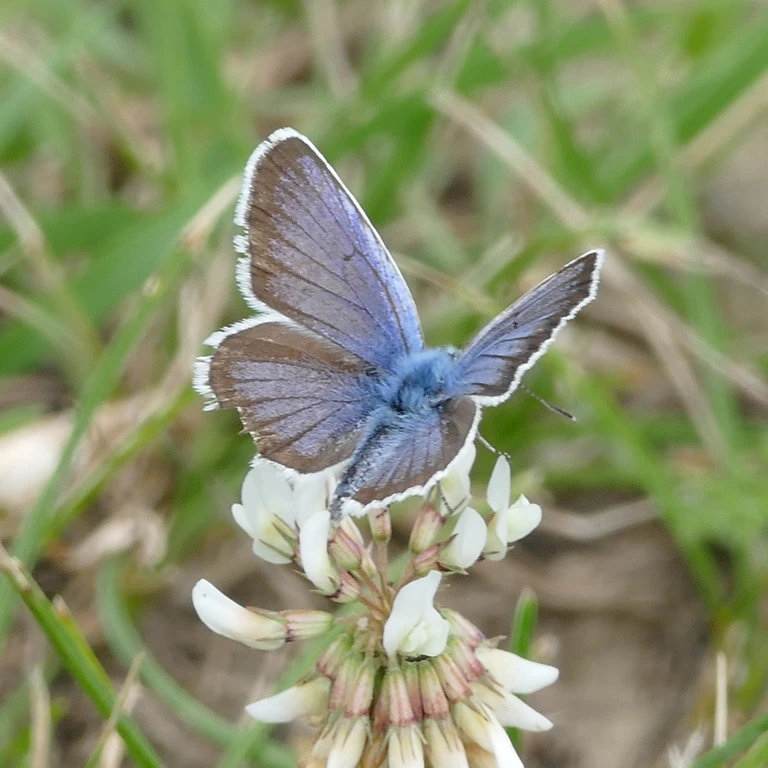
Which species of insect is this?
Plebejus argus
